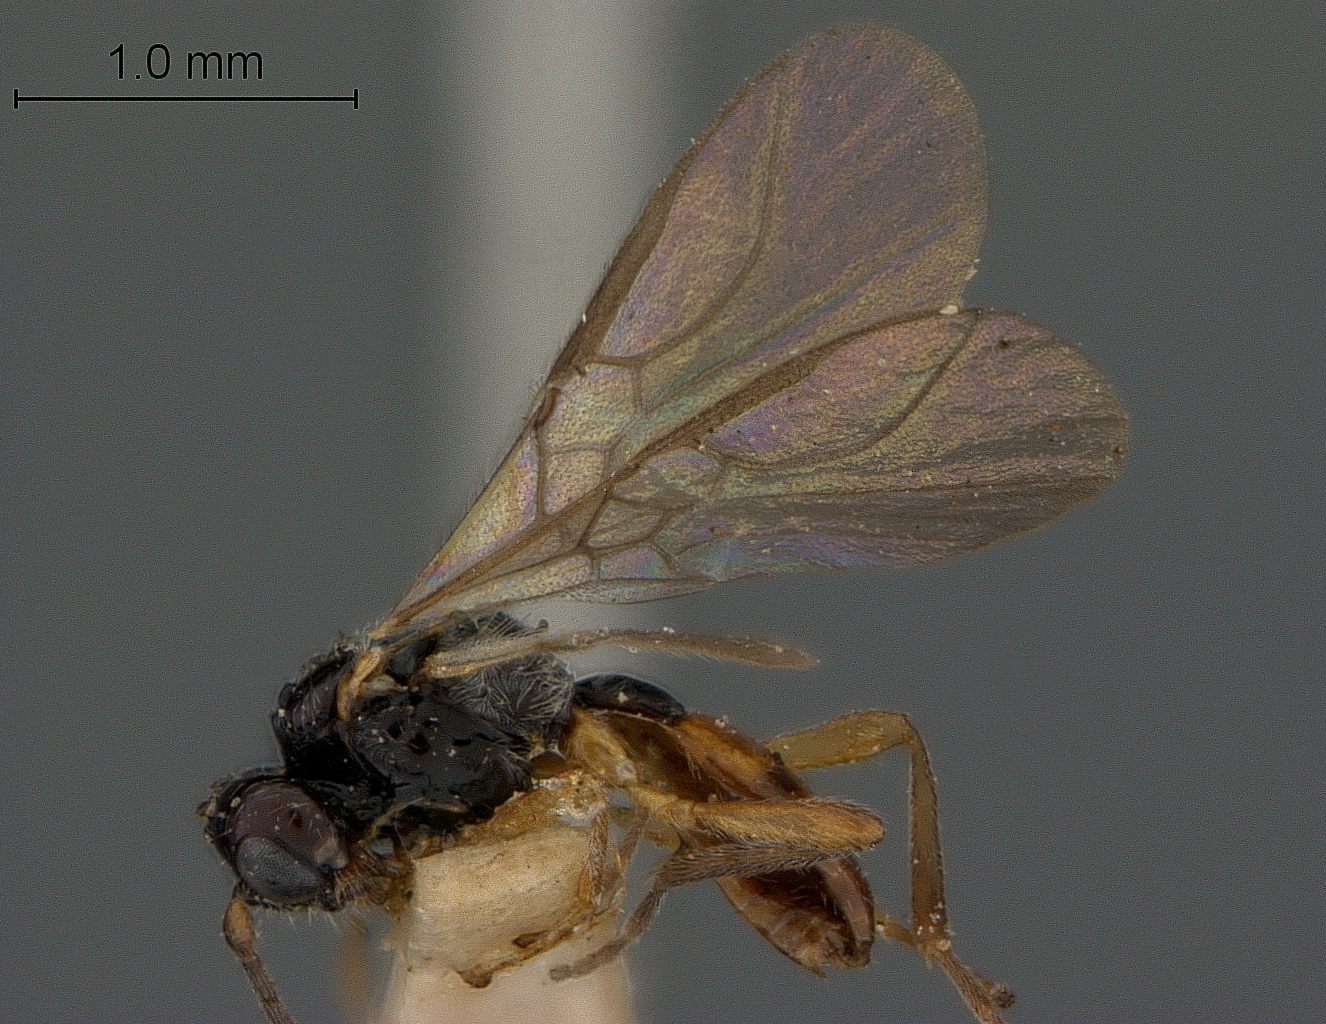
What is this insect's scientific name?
Dacnusa flavocincta
